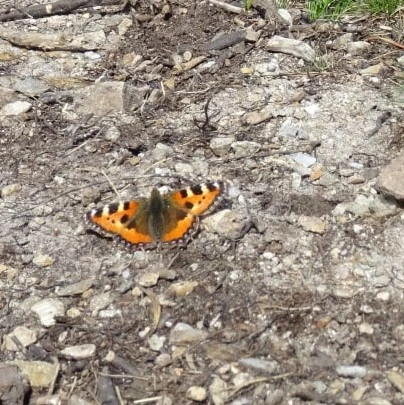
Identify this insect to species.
Aglais urticae
